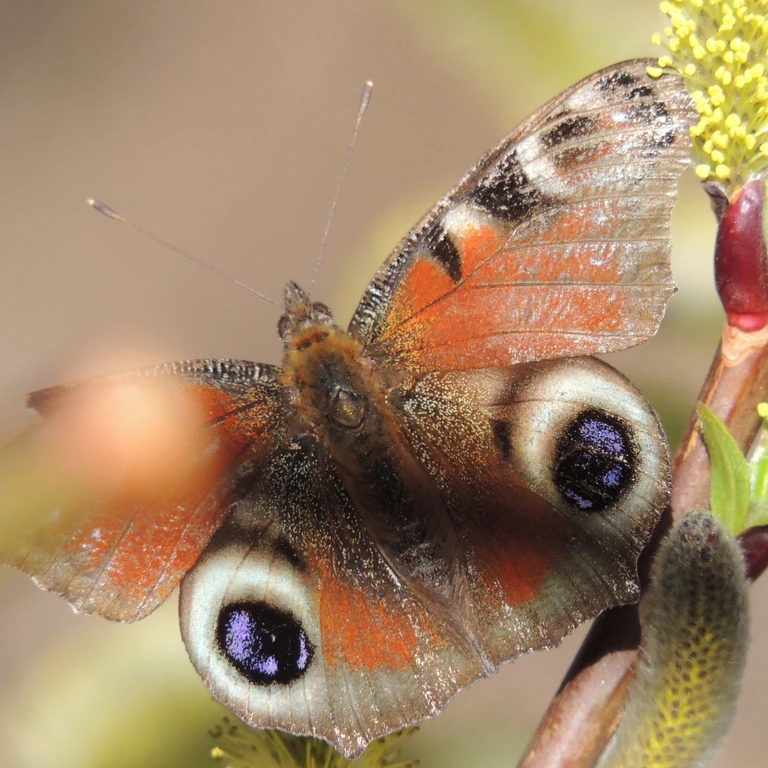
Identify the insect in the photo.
Aglais io
